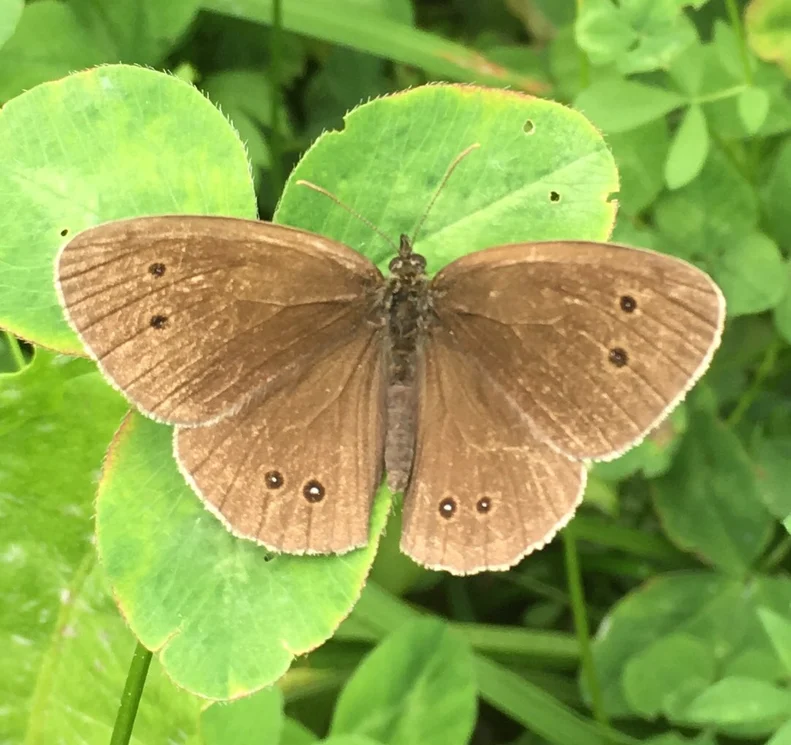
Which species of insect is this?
Aphantopus hyperantus
